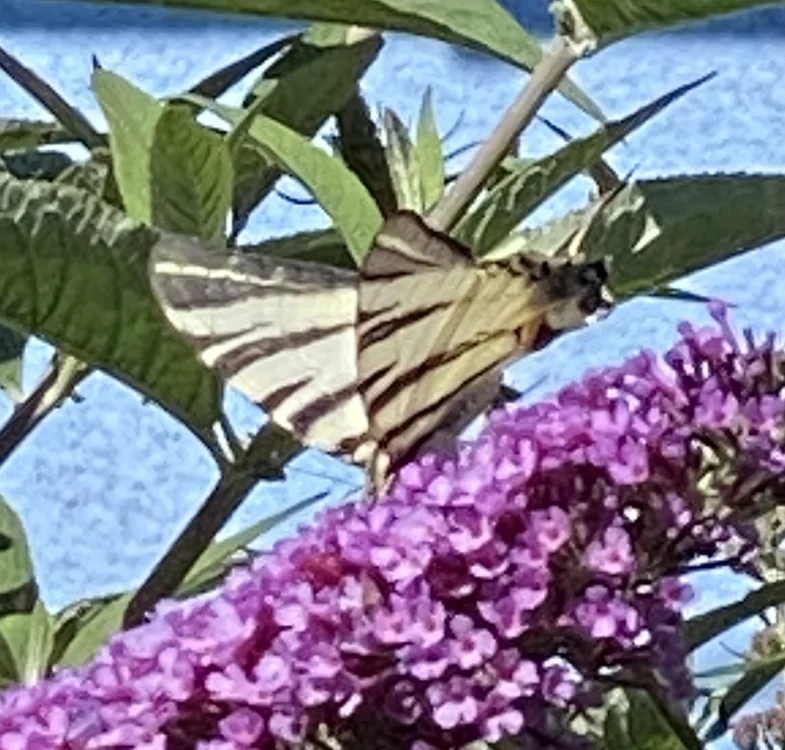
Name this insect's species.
Iphiclides podalirius
